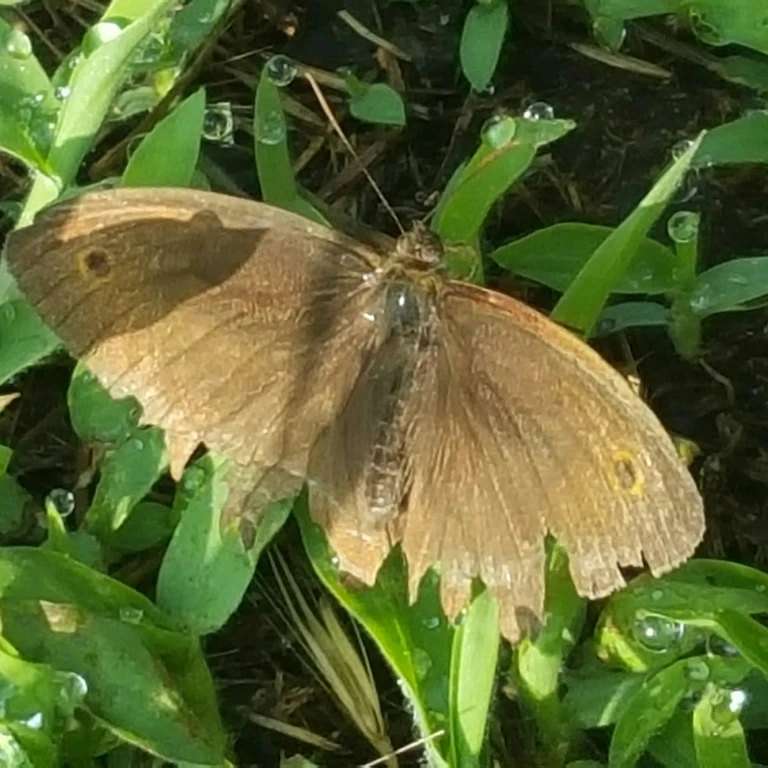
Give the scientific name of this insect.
Maniola jurtina
